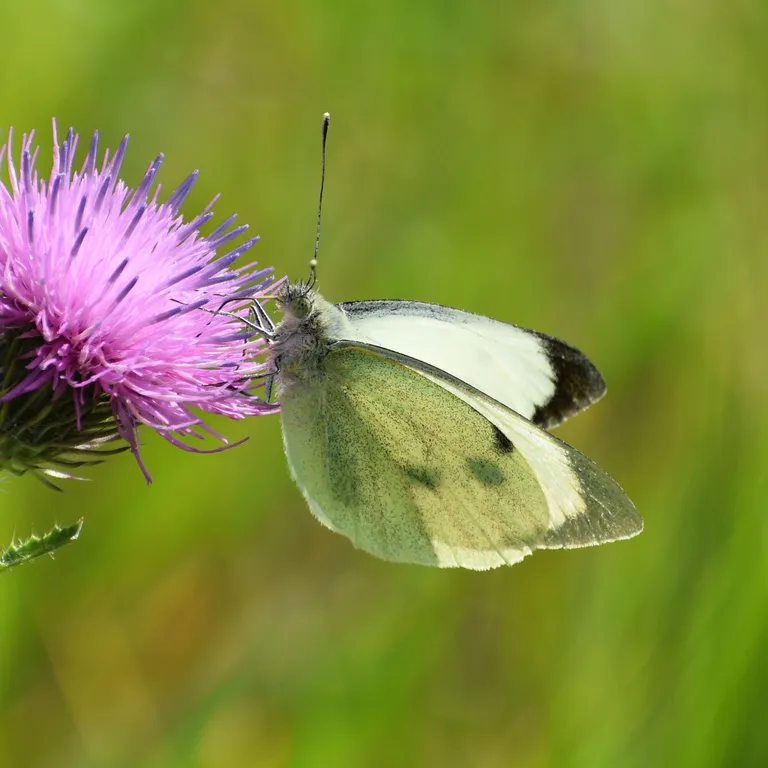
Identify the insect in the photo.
Pieris brassicae
